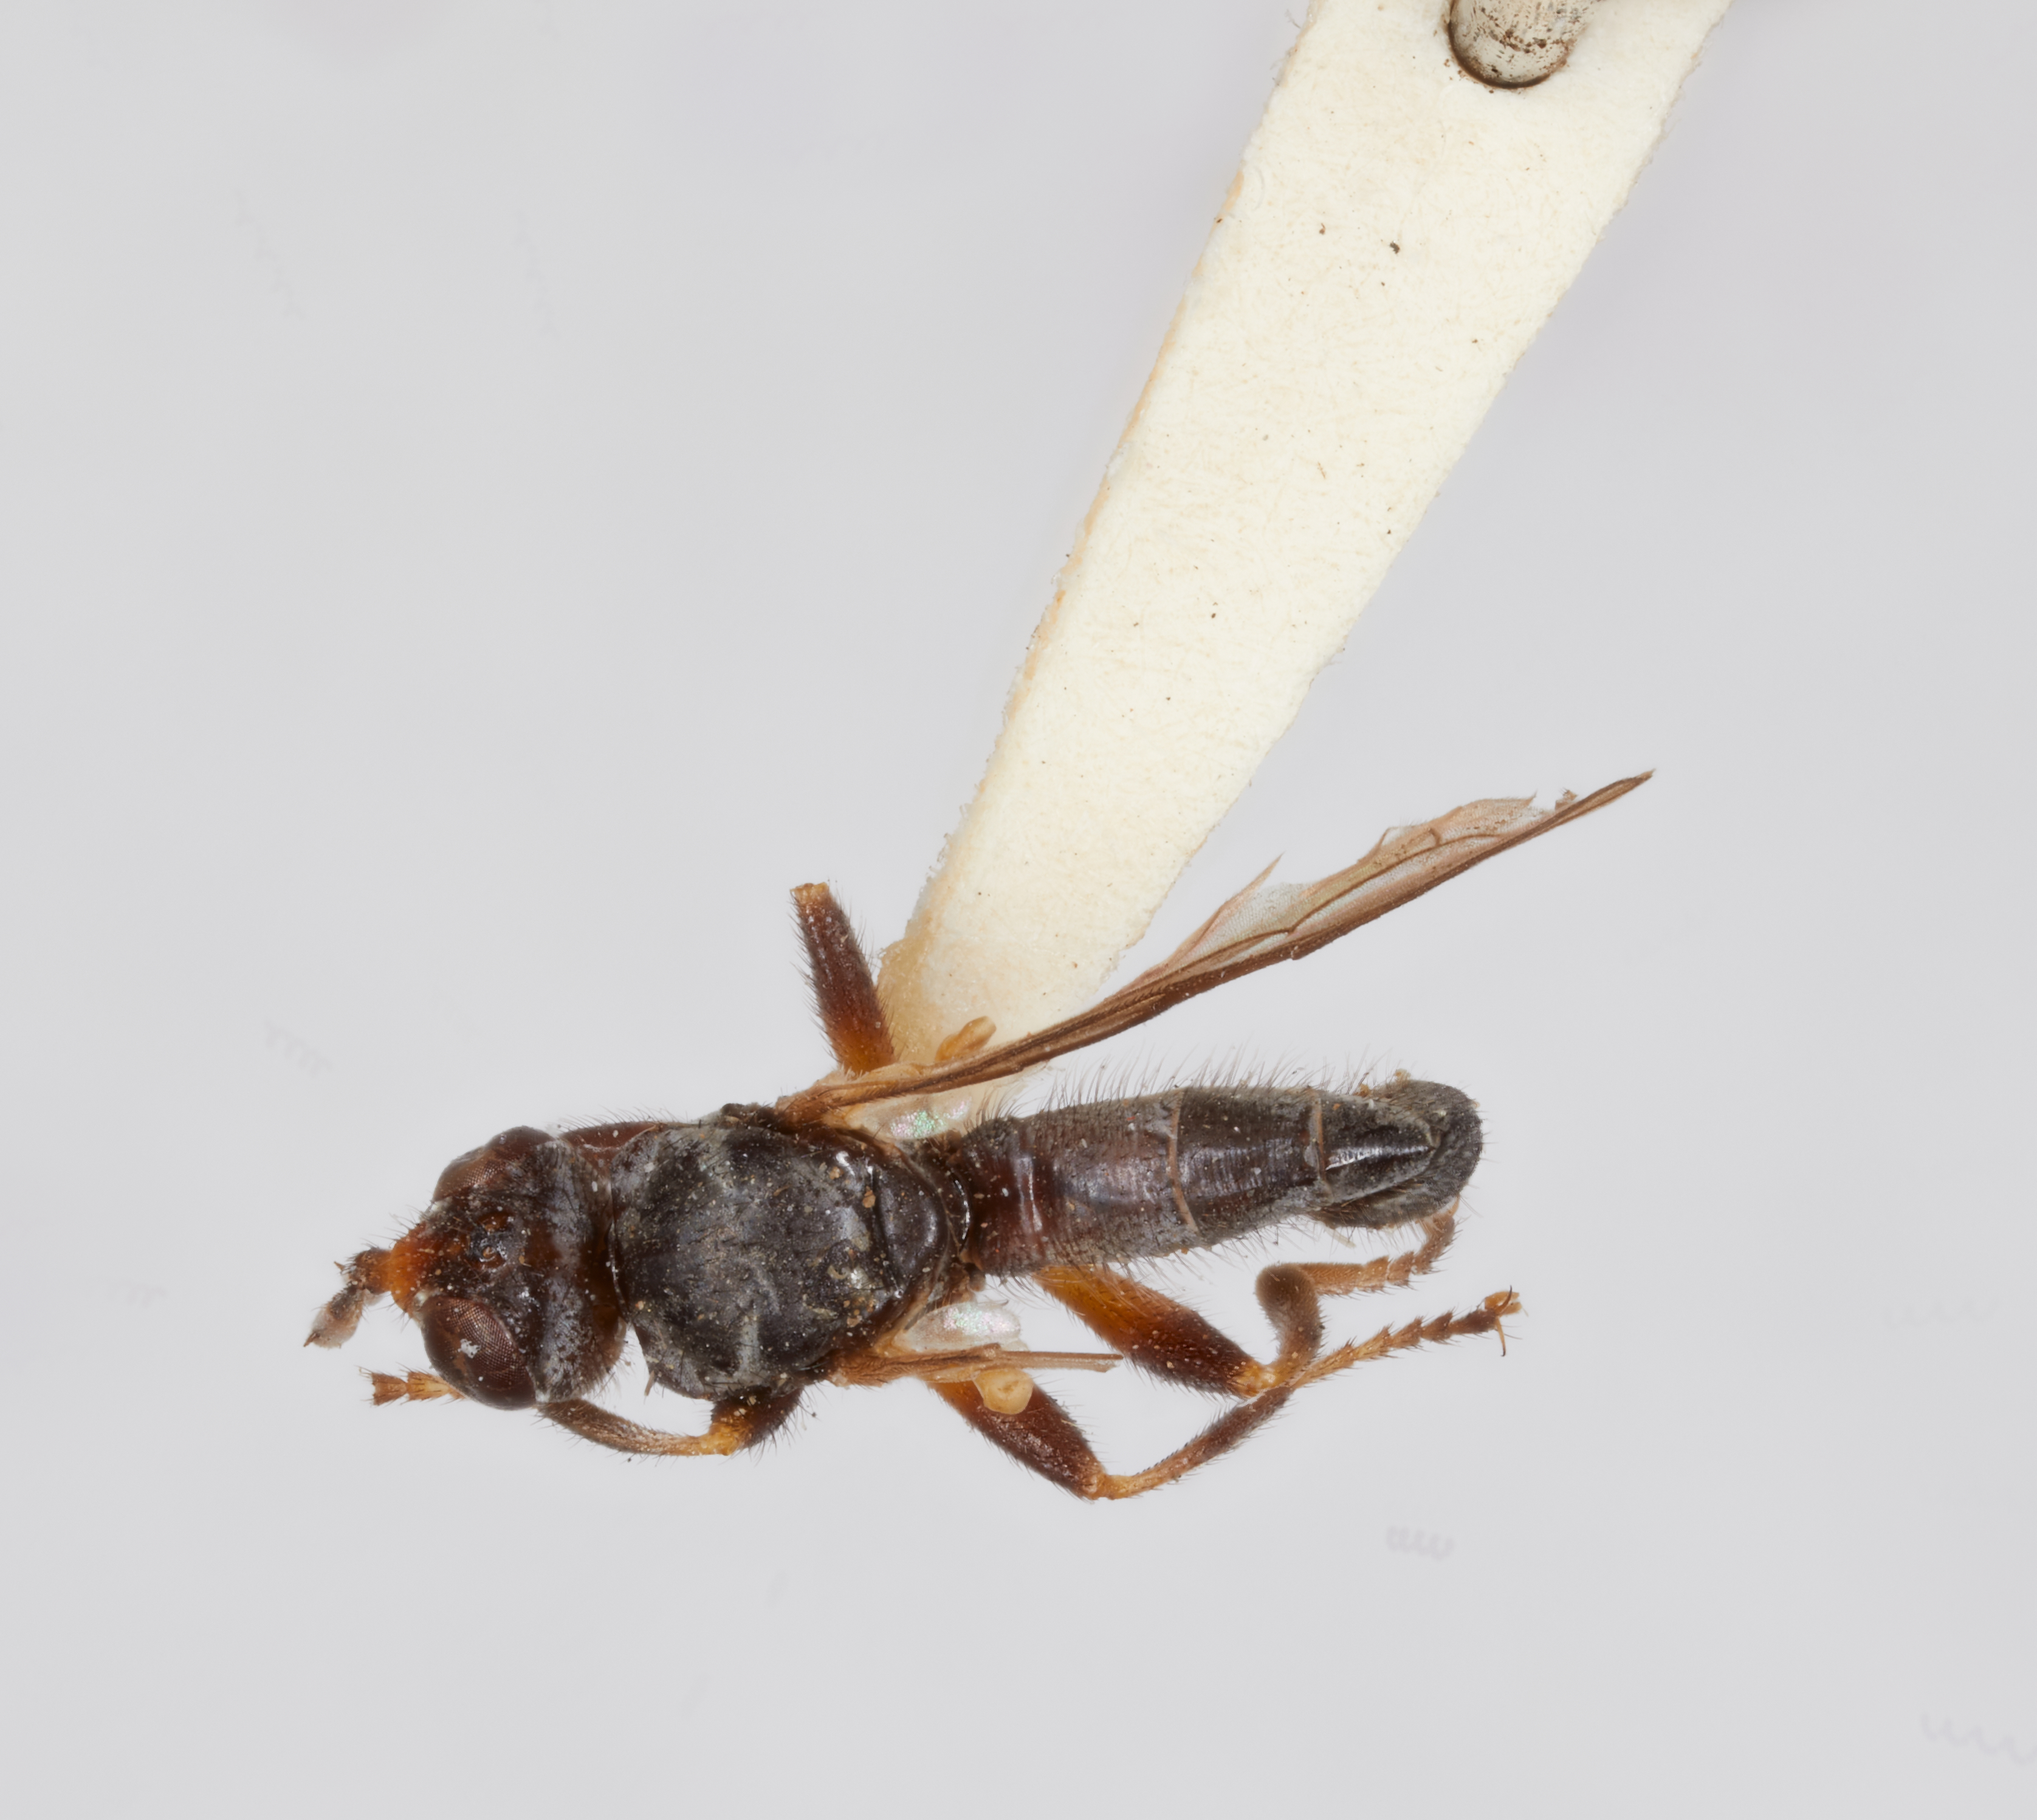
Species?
Occemyia australiana
